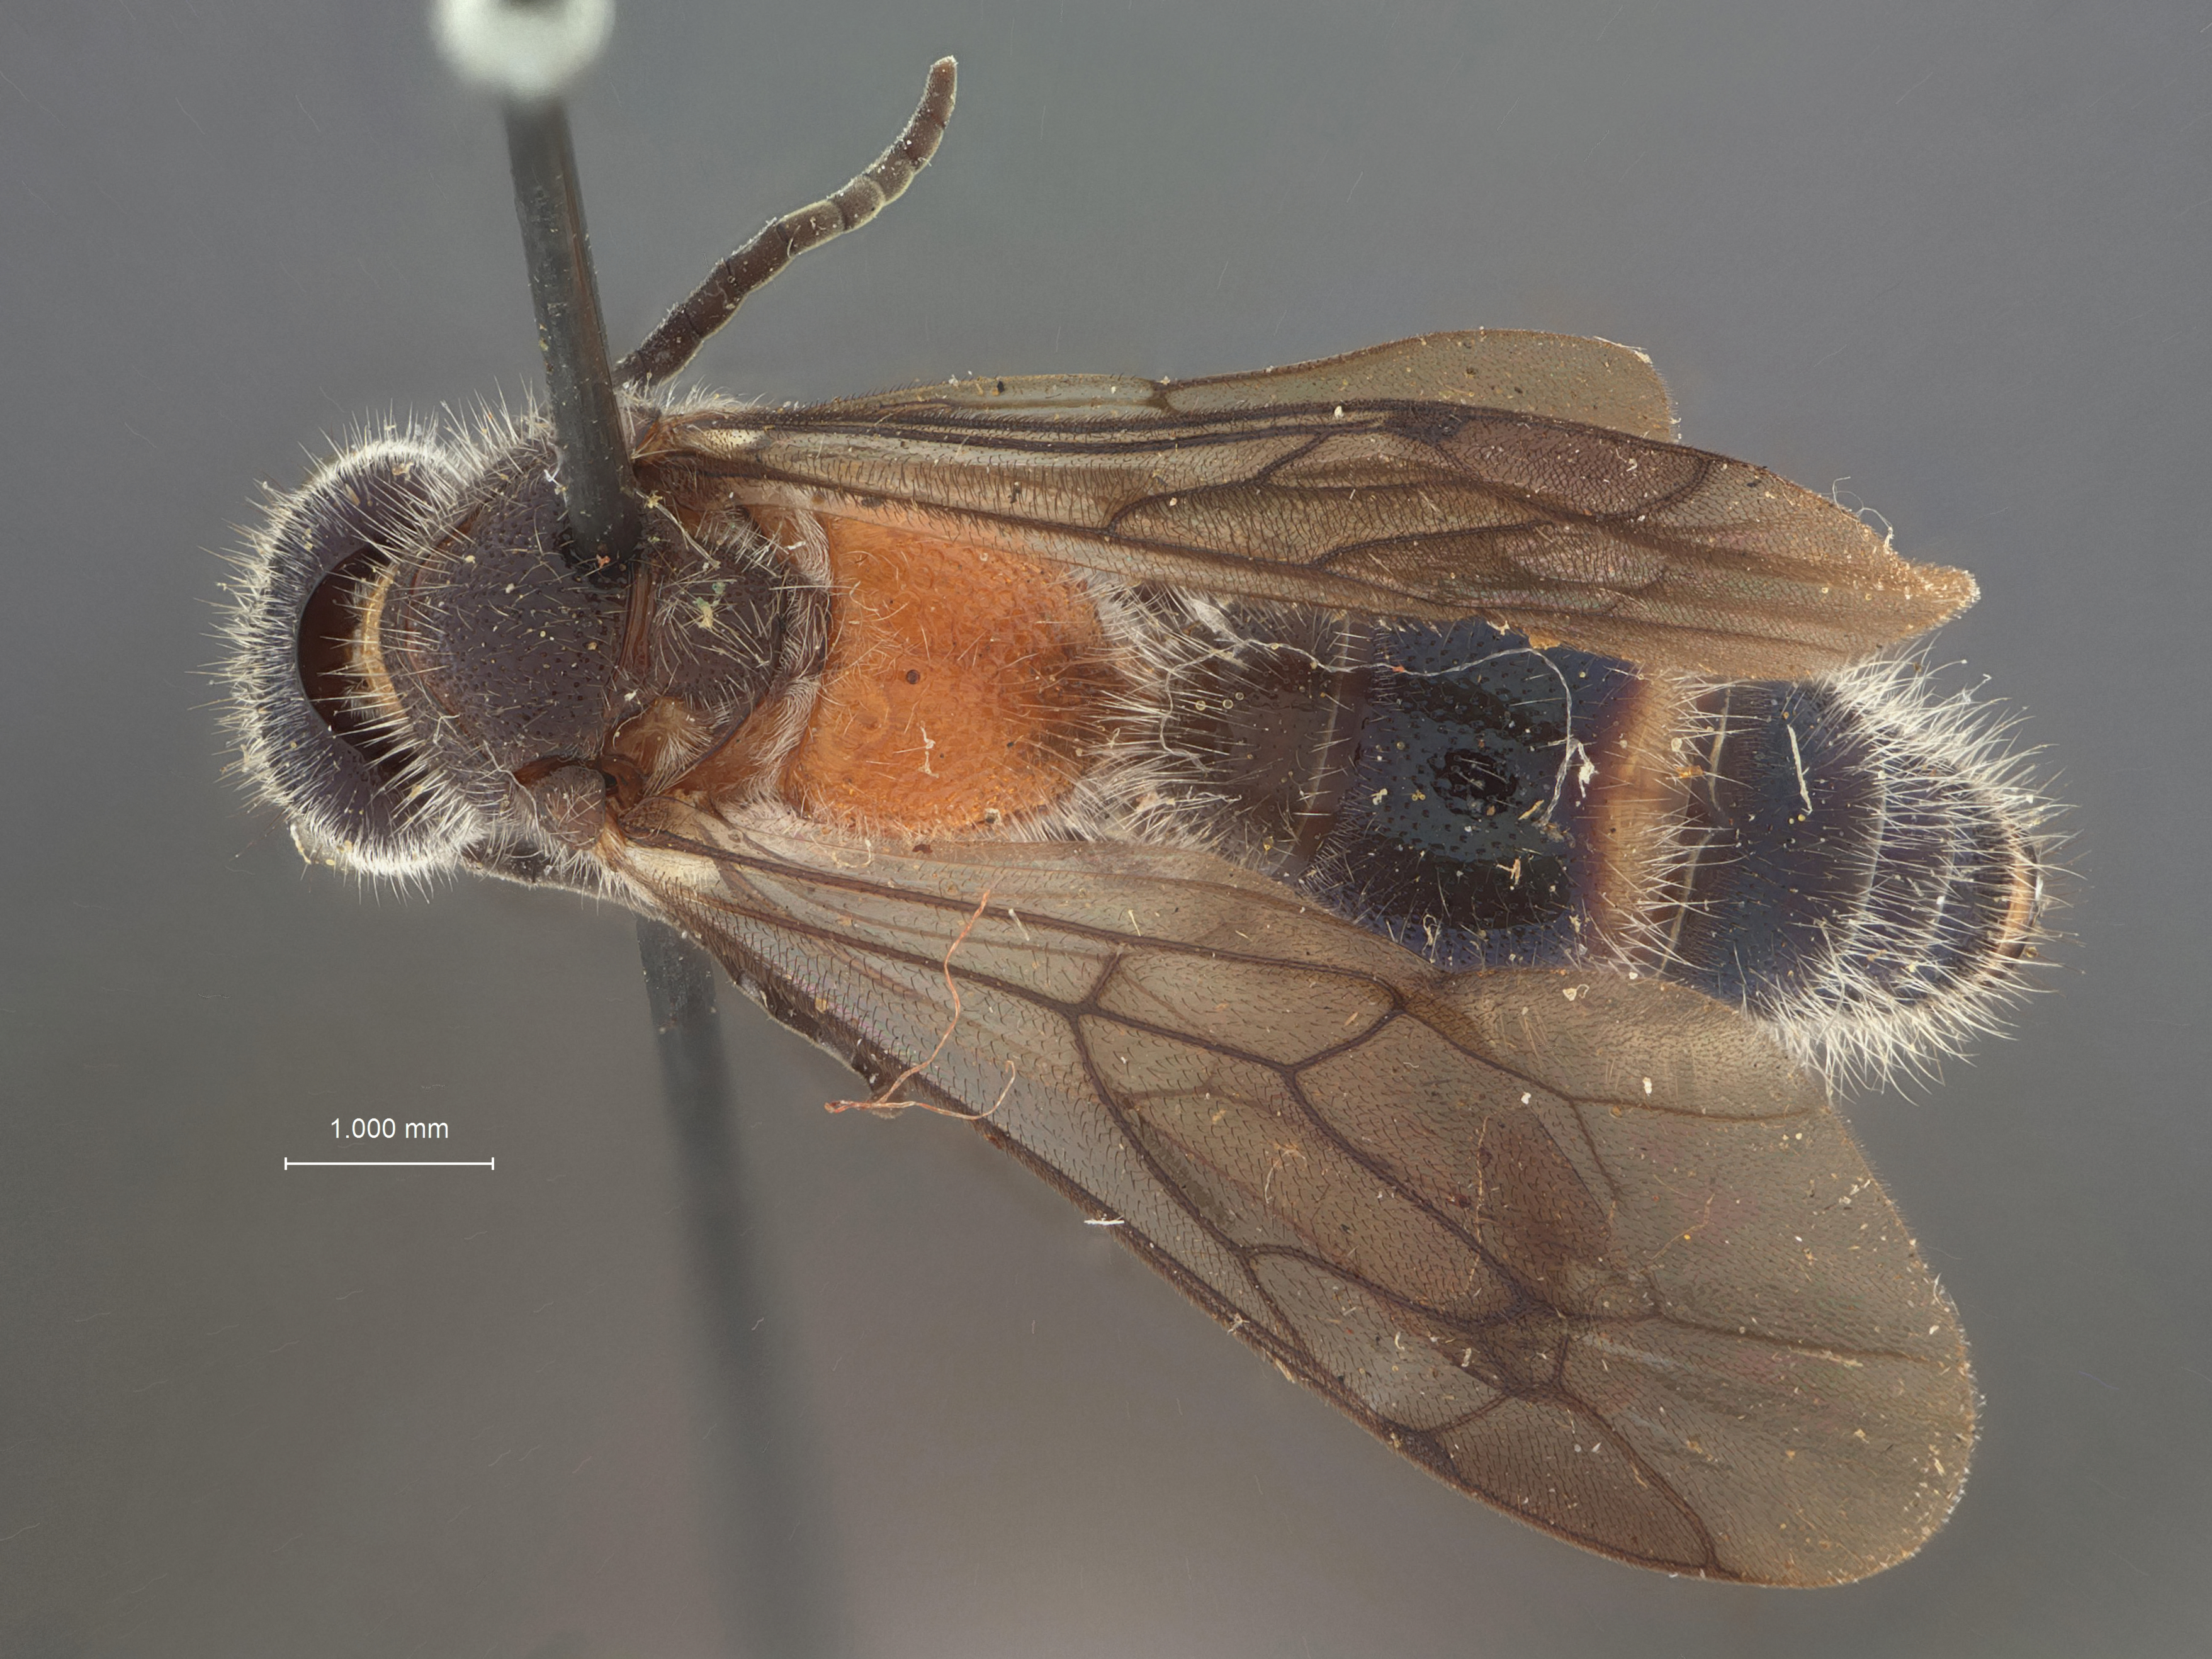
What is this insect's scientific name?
Squamulotilla eminula
